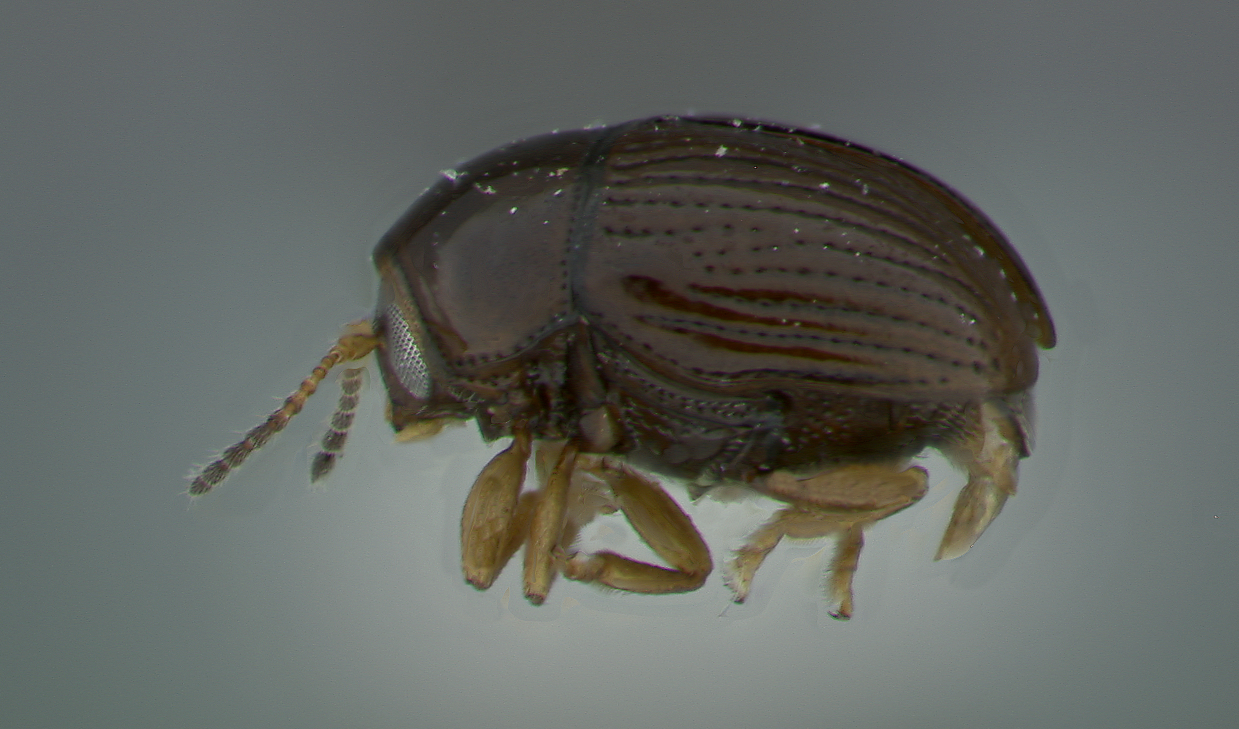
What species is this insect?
Coenobius glochidionis
